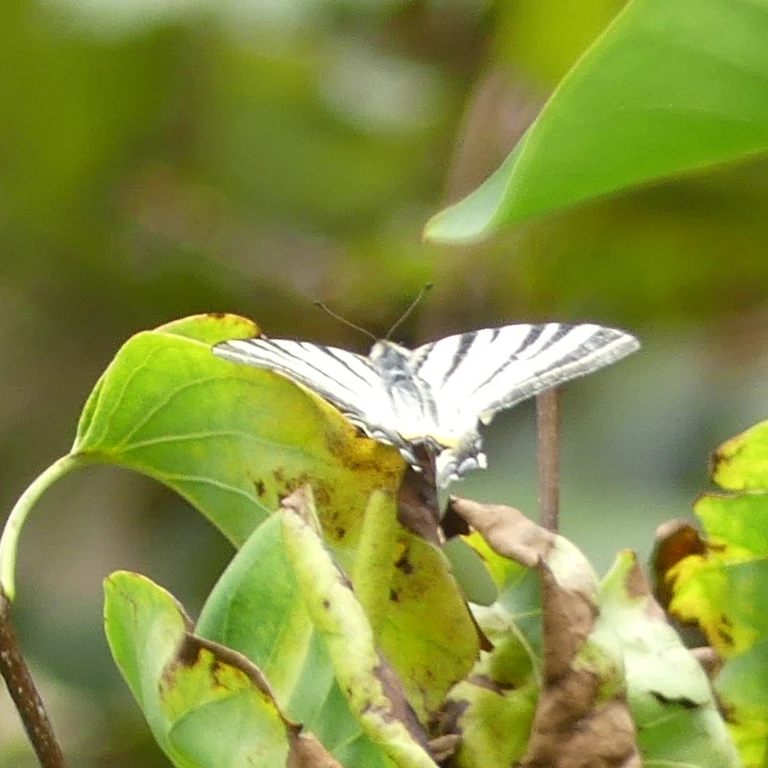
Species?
Iphiclides podalirius
